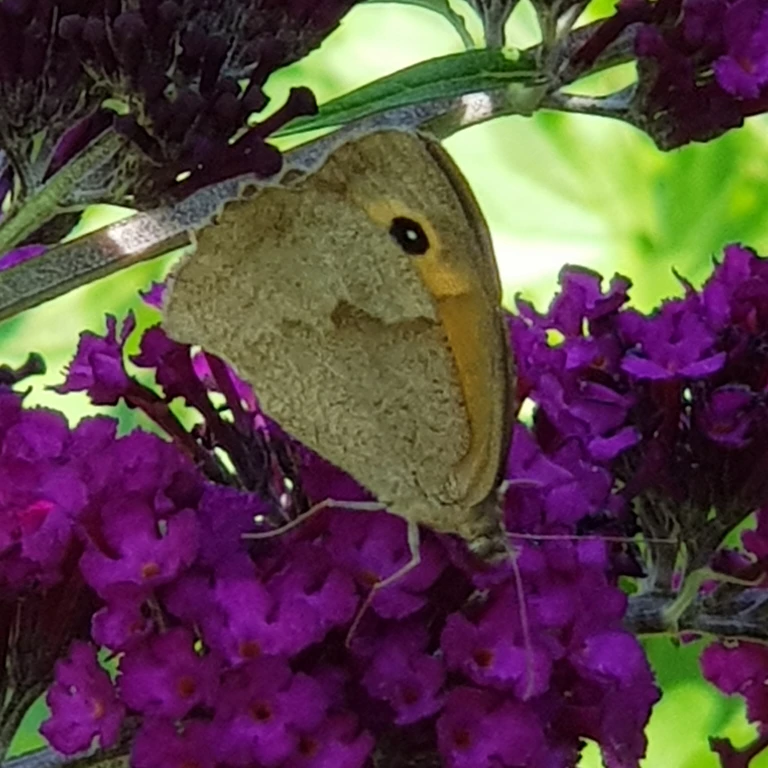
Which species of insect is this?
Maniola jurtina
